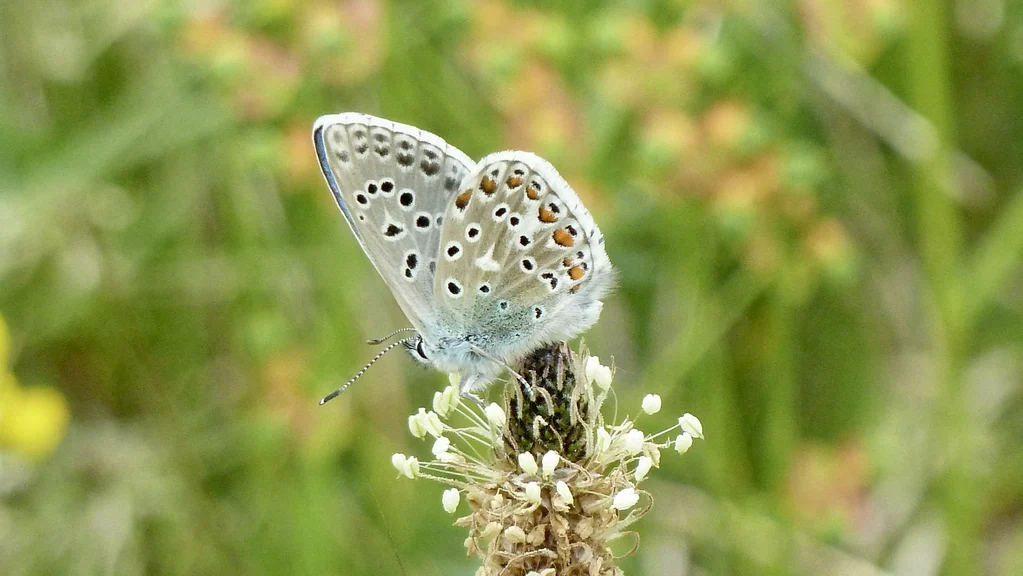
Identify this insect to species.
Lysandra bellargus
